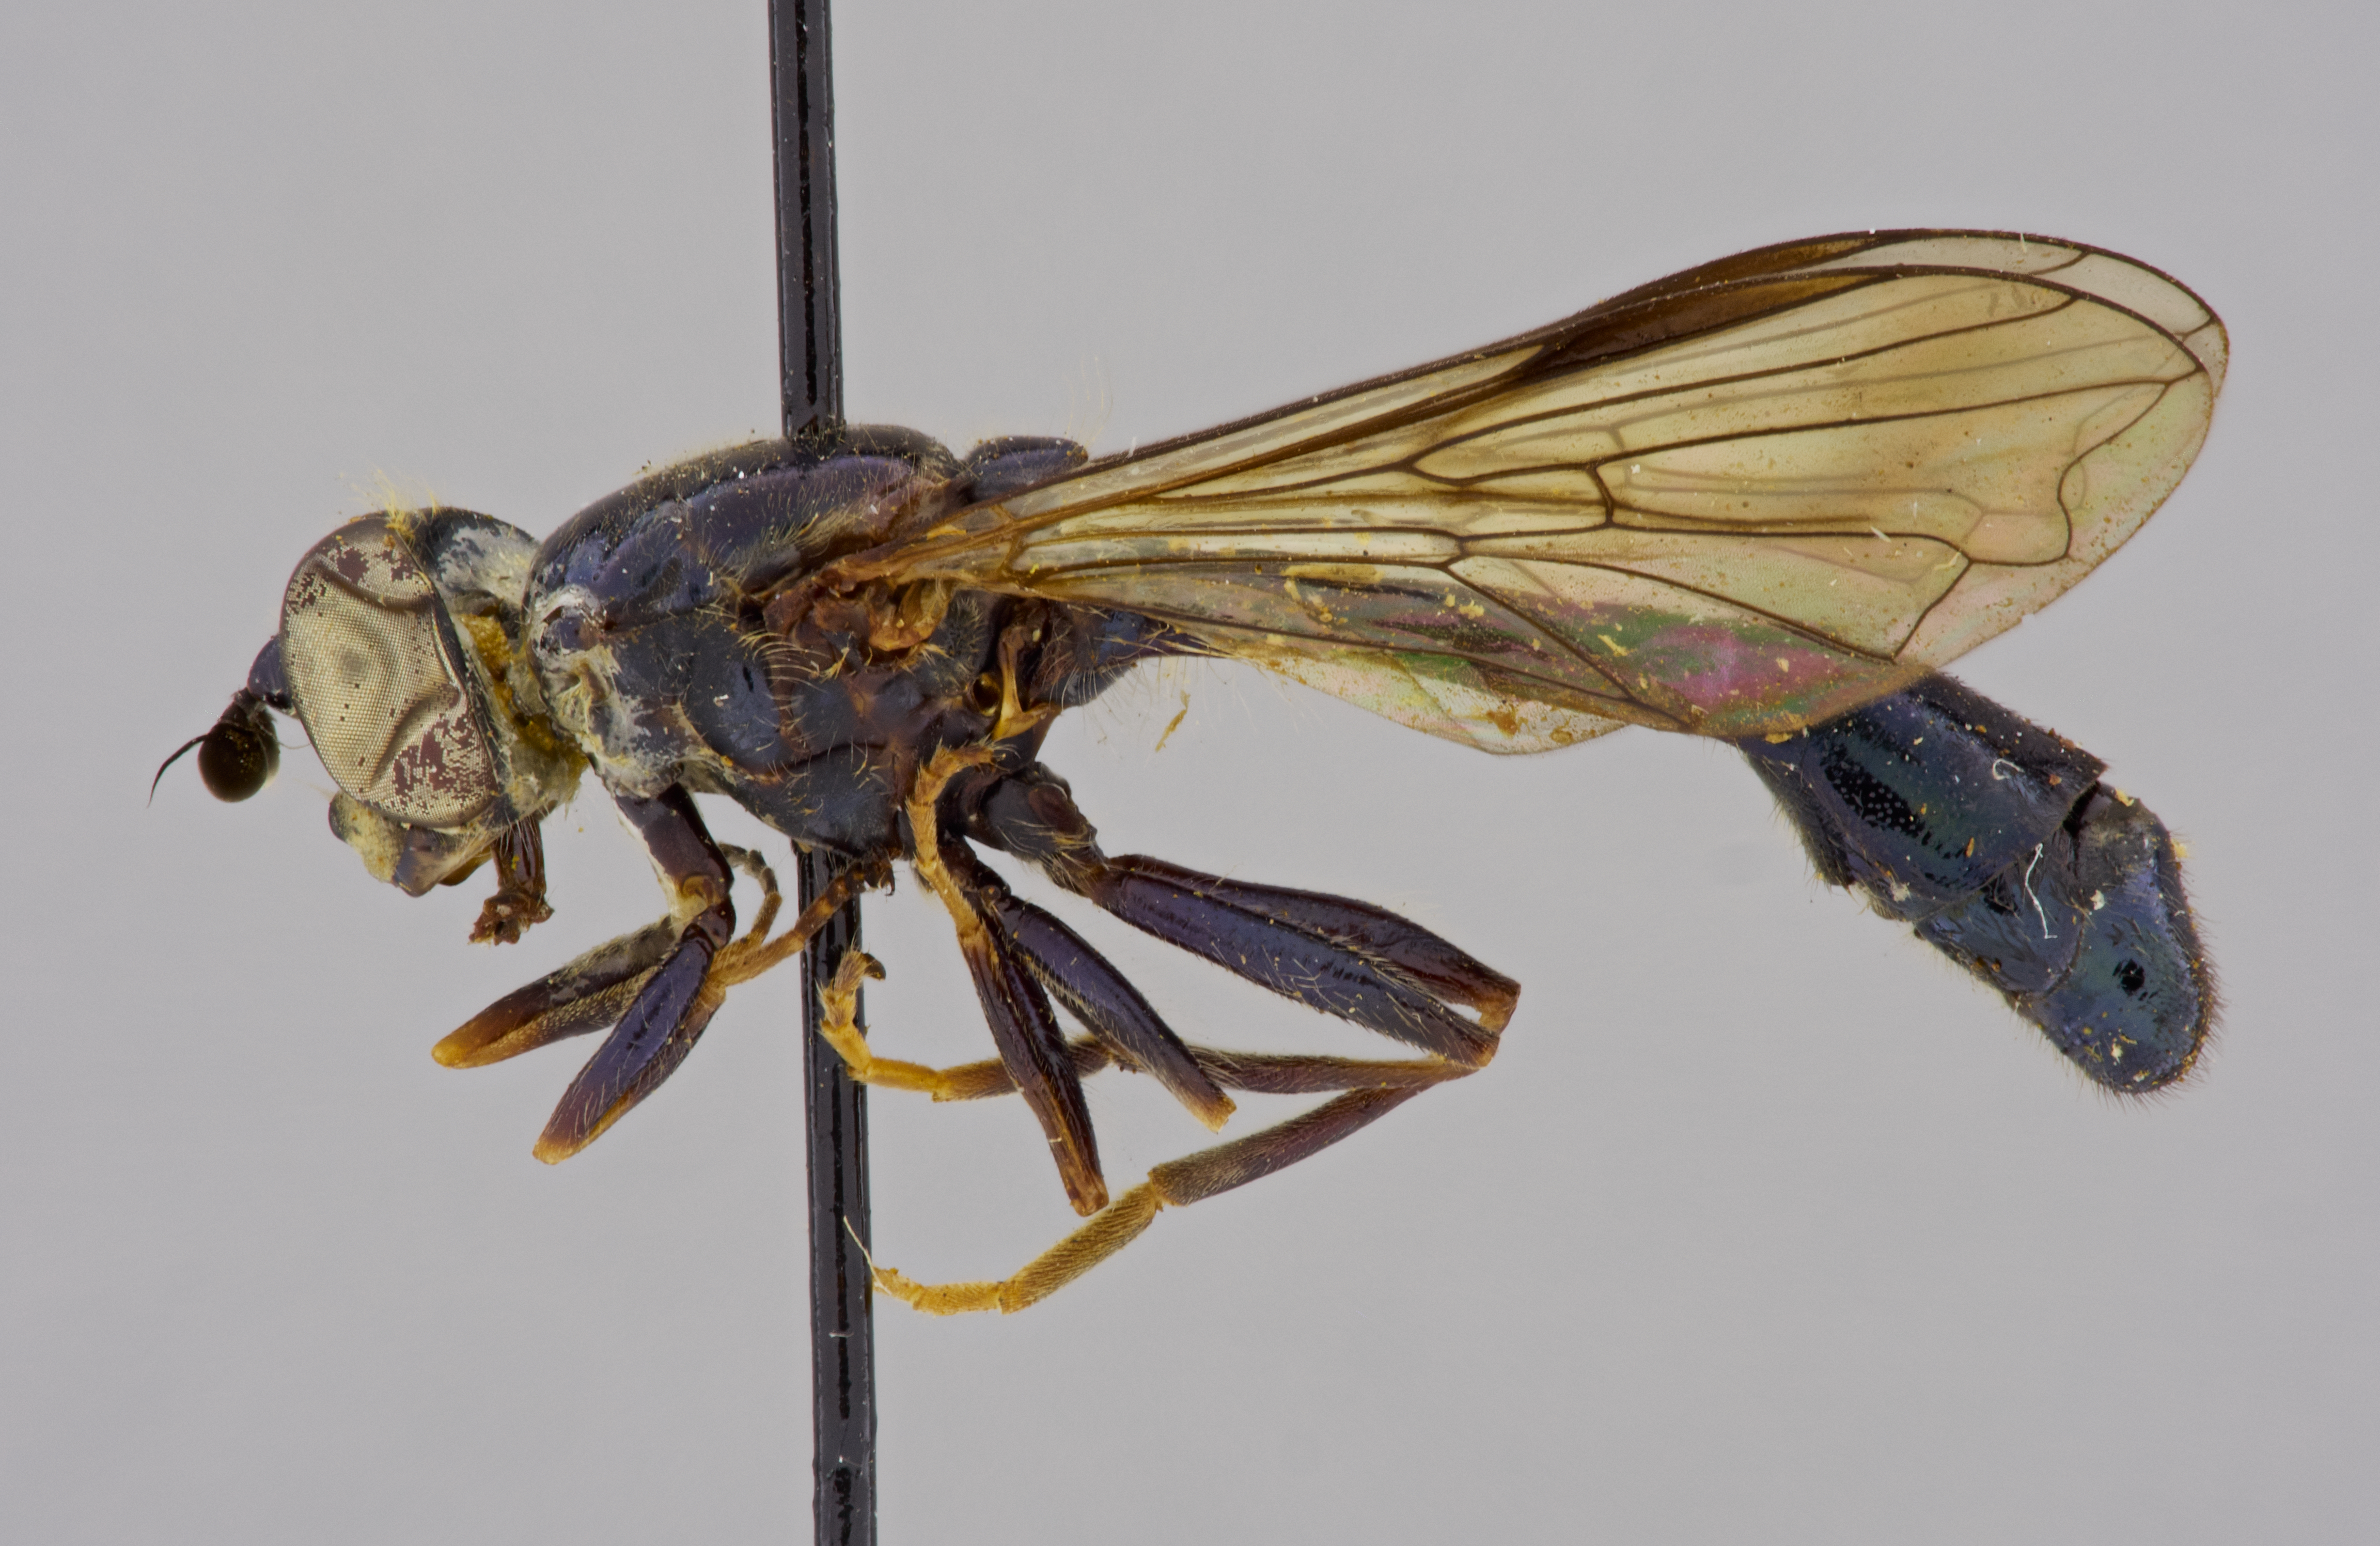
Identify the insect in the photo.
Valdivia nigra
